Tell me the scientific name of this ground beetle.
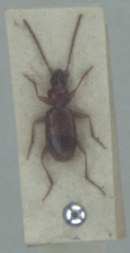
Blemus discus
